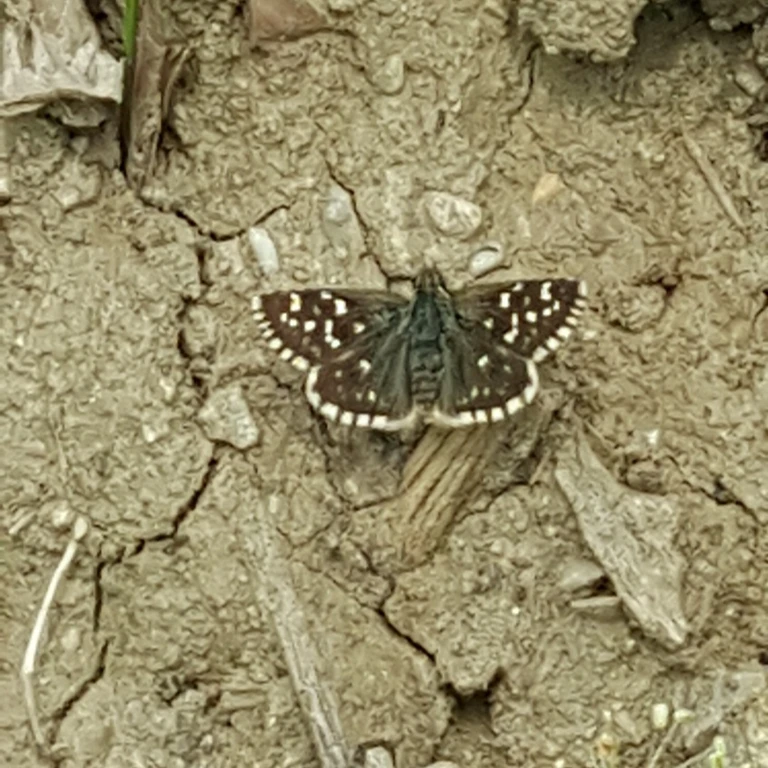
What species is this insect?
Pyrgus malvae
